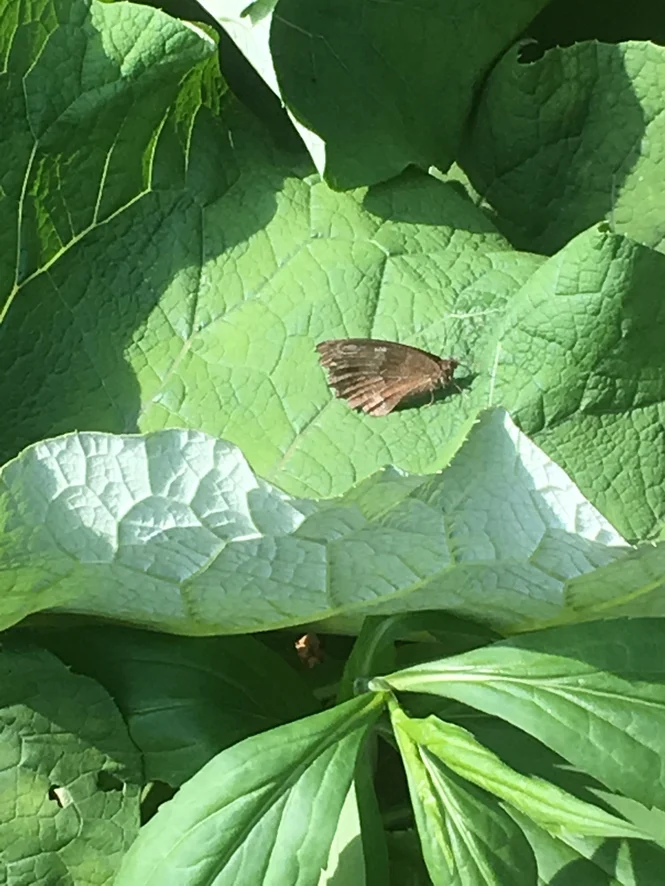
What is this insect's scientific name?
Minois dryas
